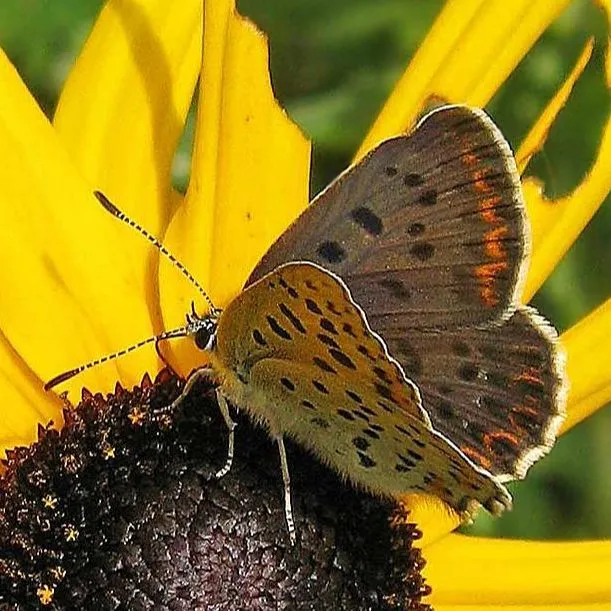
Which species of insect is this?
Lycaena tityrus (also Loweia tityrus)
